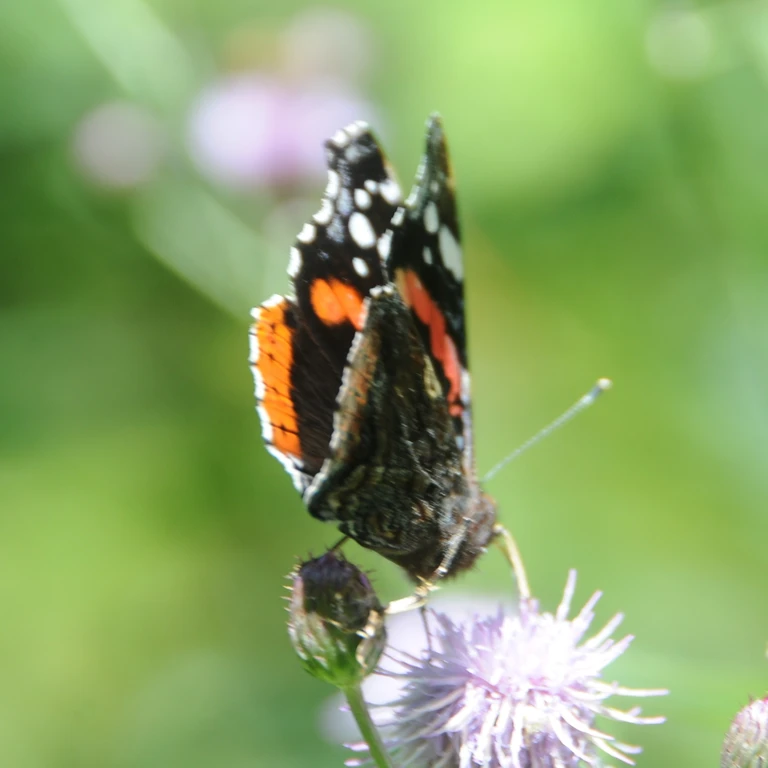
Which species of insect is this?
Vanessa atalanta
